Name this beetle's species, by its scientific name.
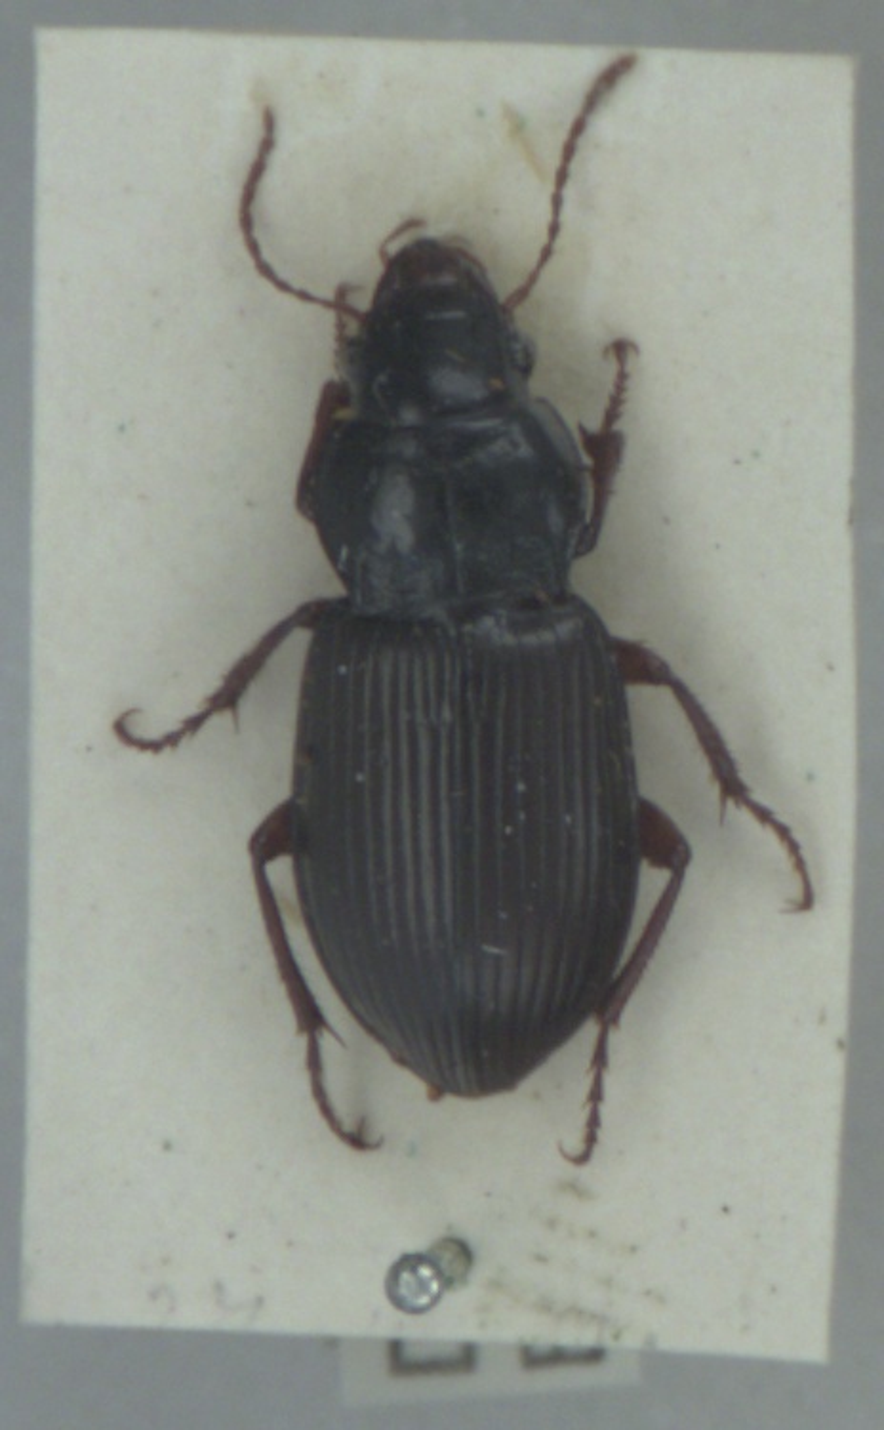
Amara aulica
